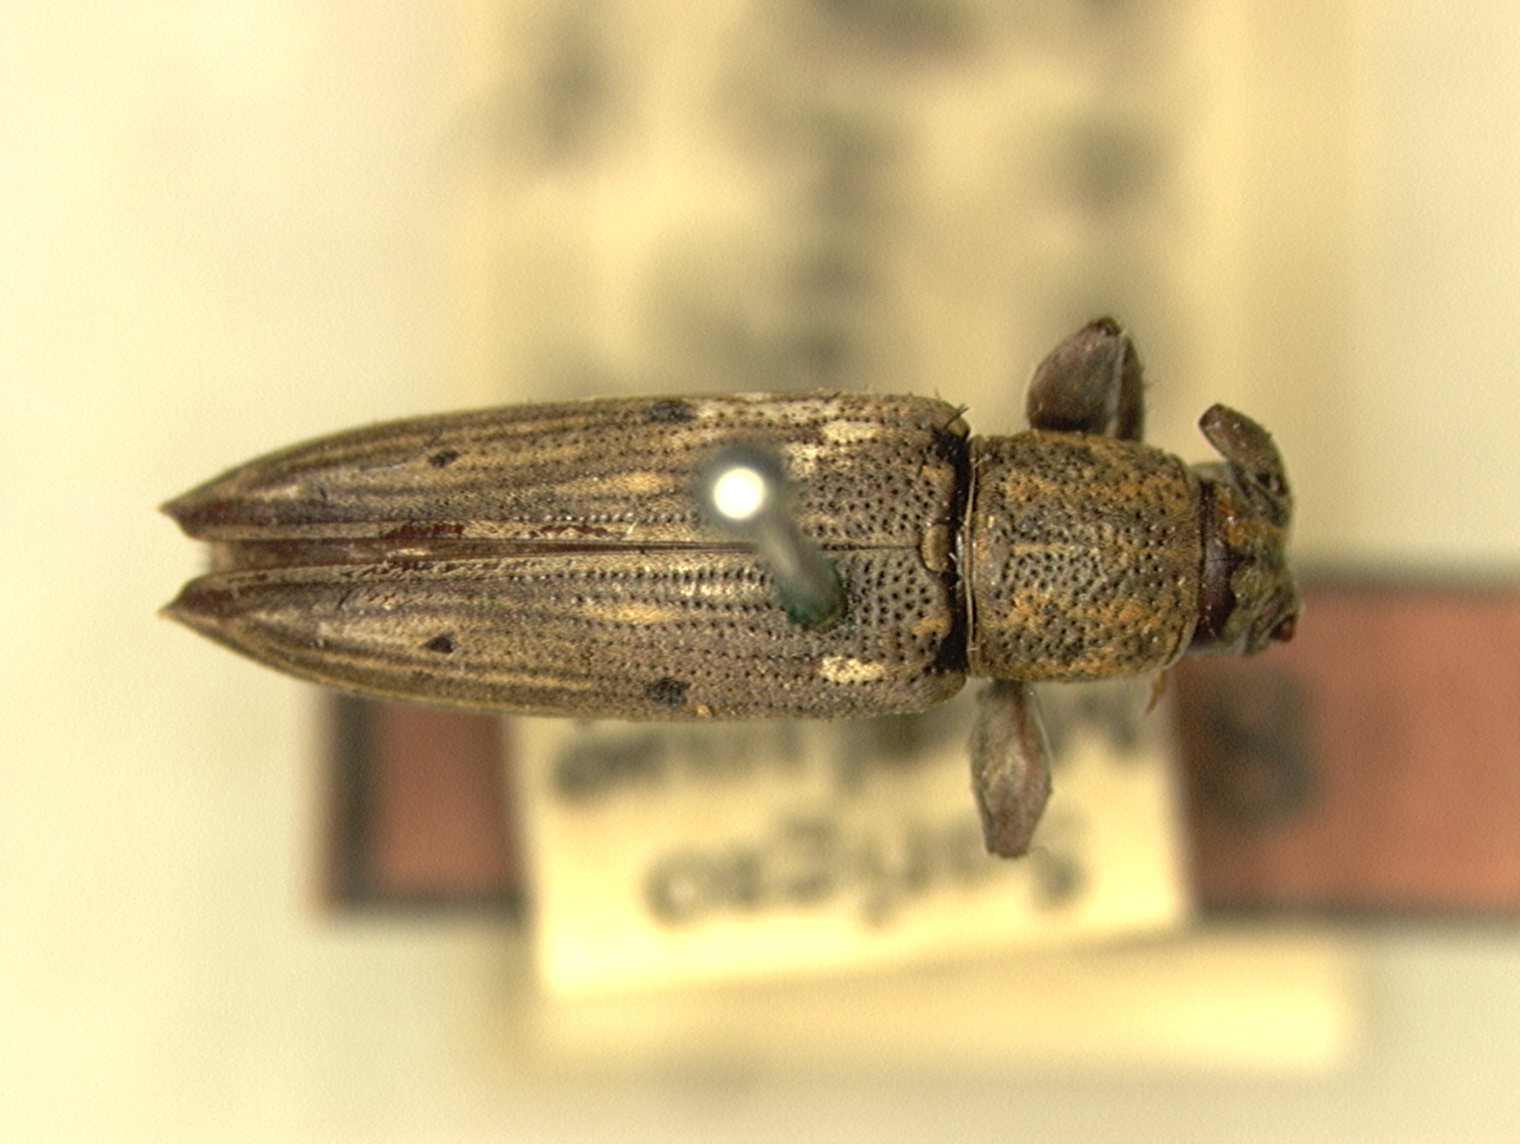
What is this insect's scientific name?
Sybra quadriguttata
